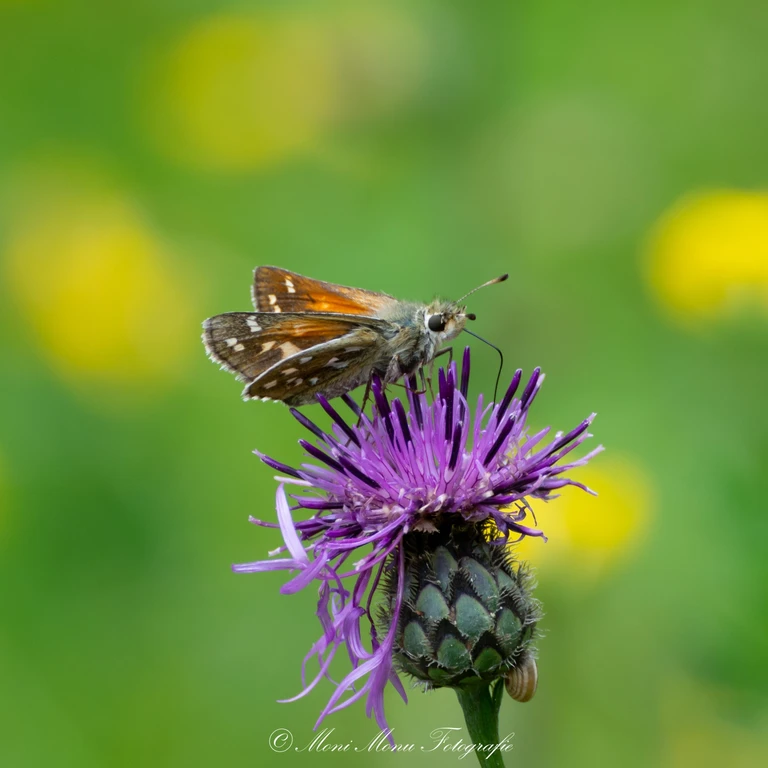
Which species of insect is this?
Hesperia comma
